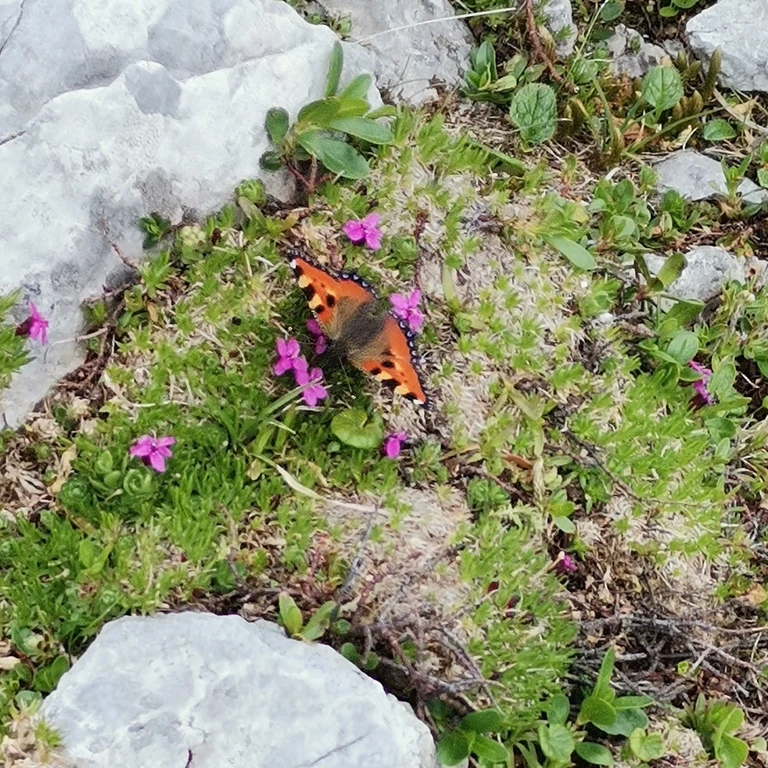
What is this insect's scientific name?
Aglais urticae
